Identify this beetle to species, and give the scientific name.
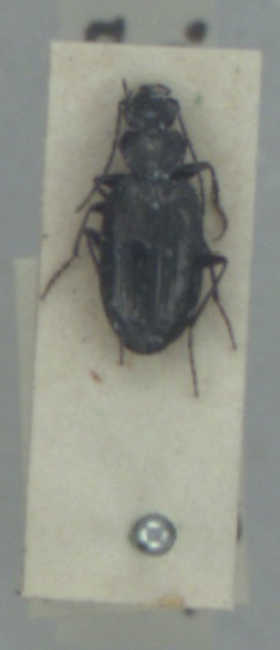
Sericoda quadripunctata
